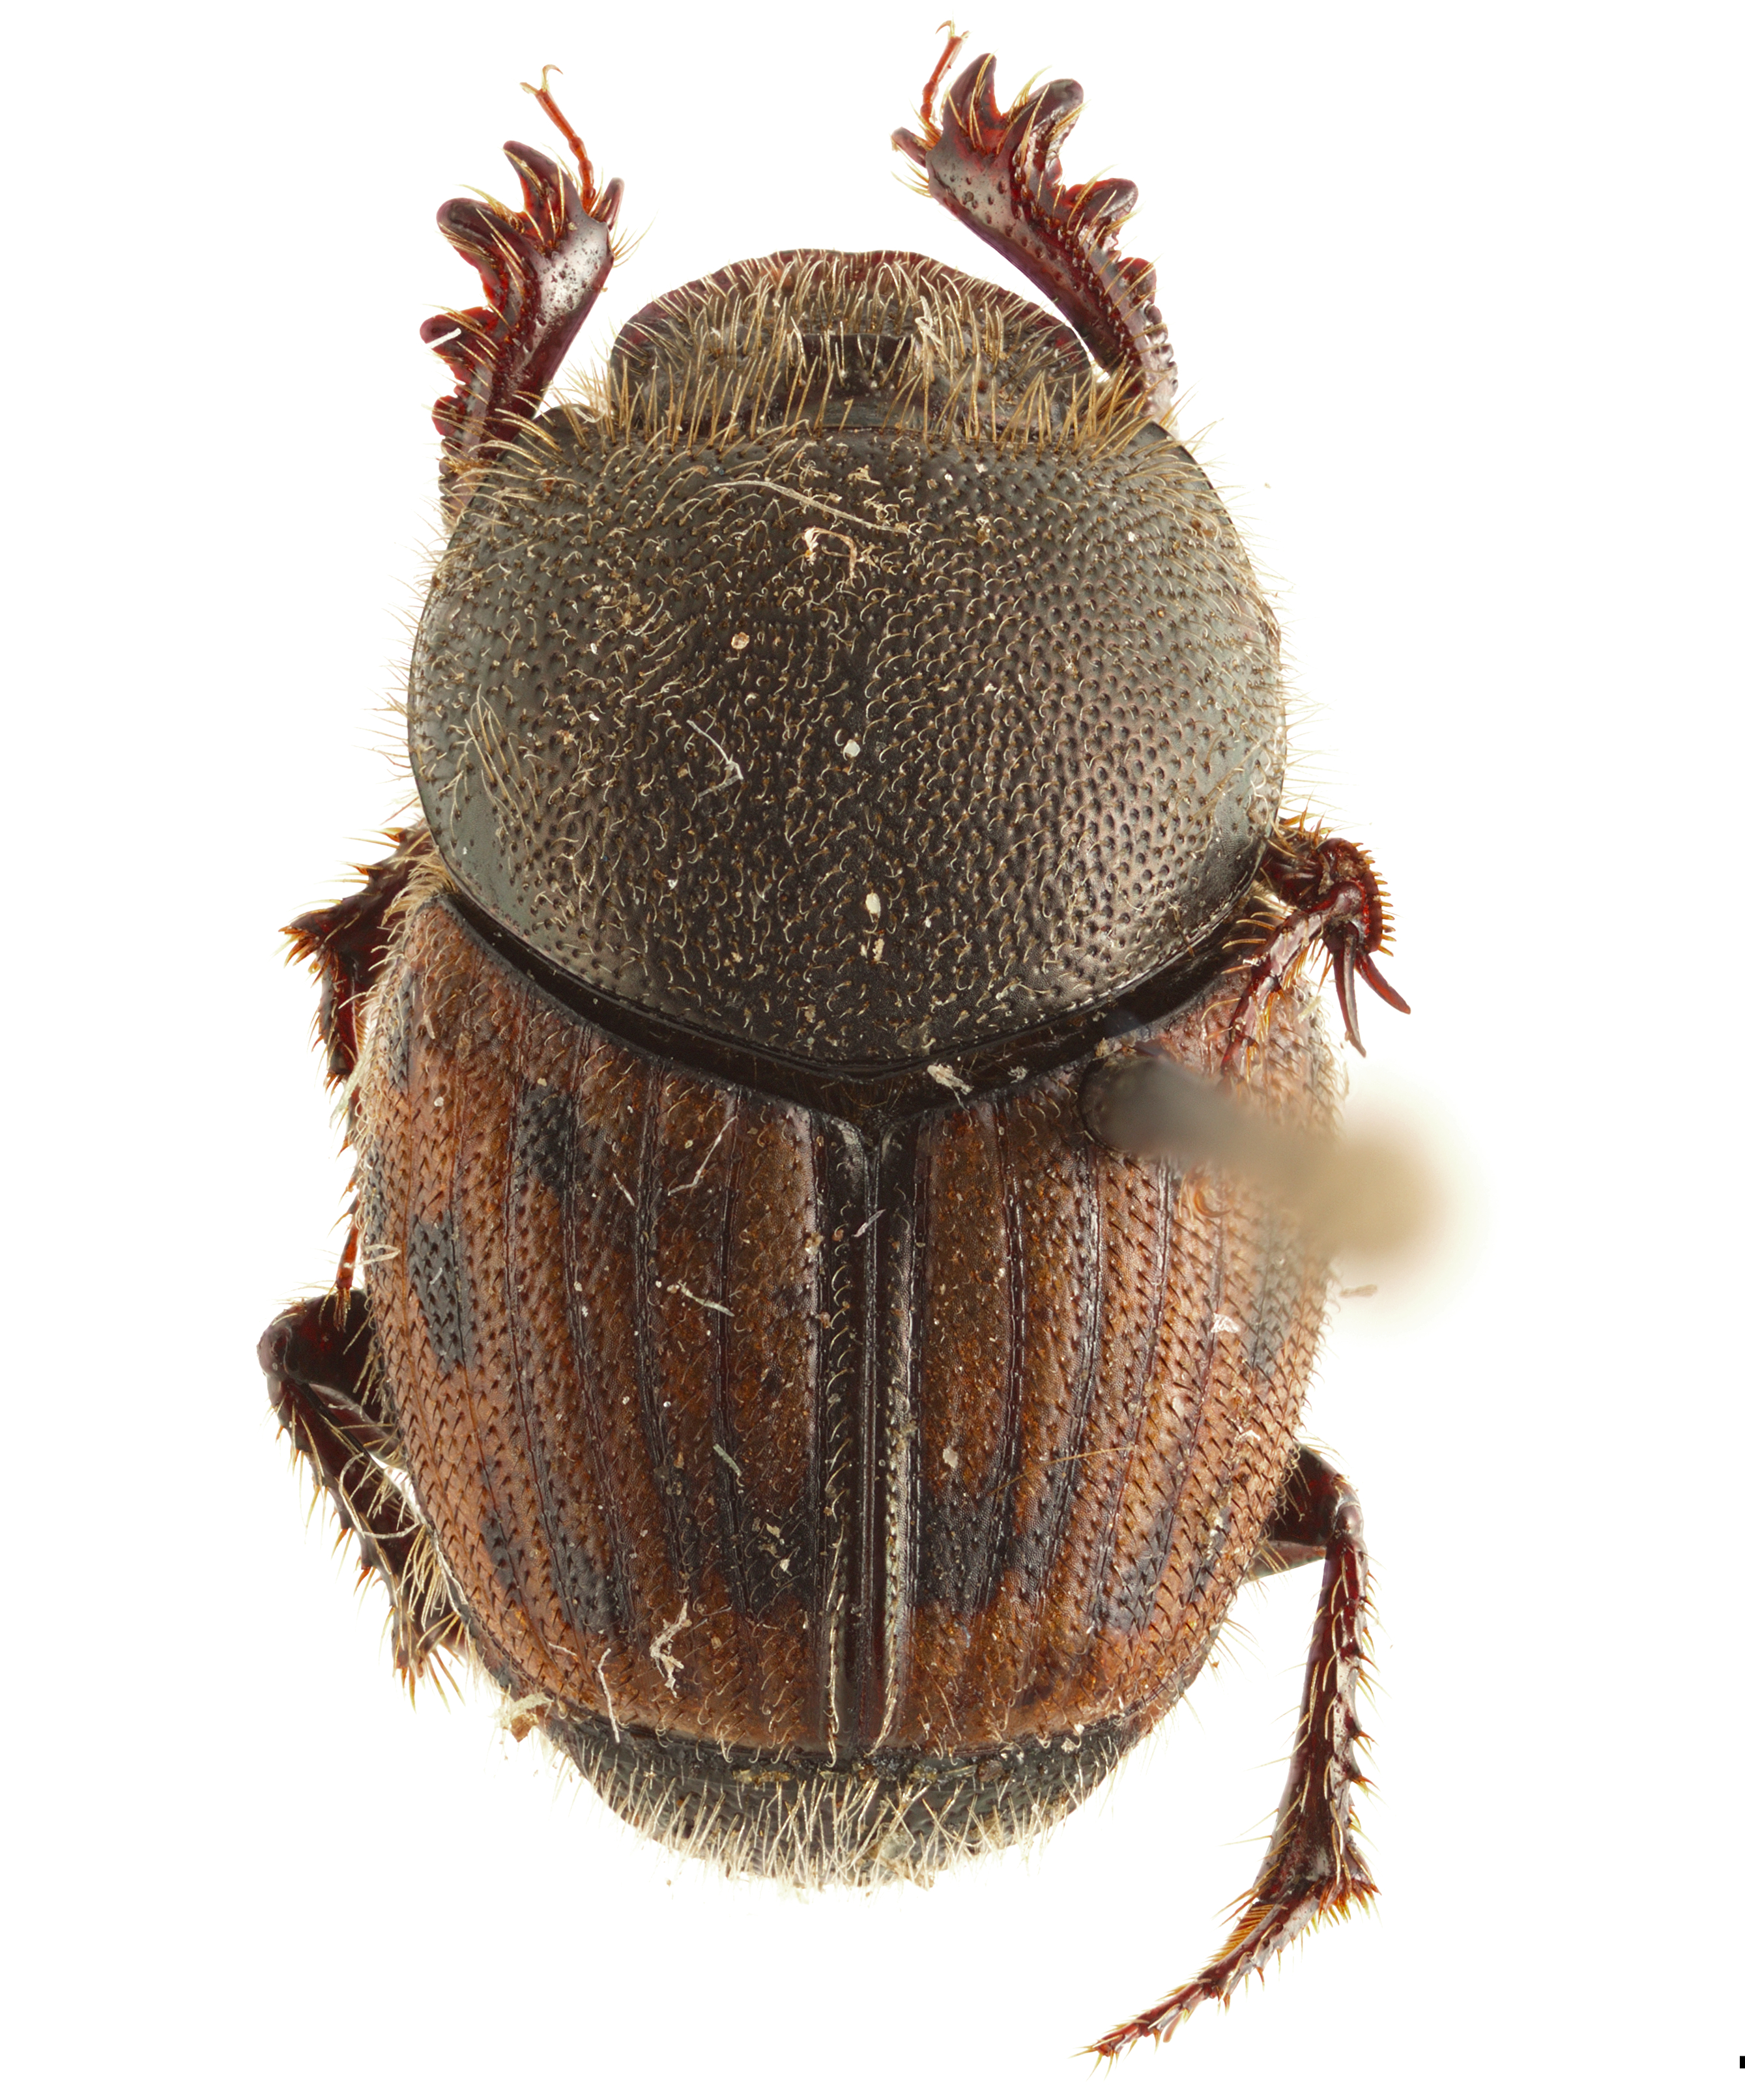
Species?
Onthophagus jugicola
